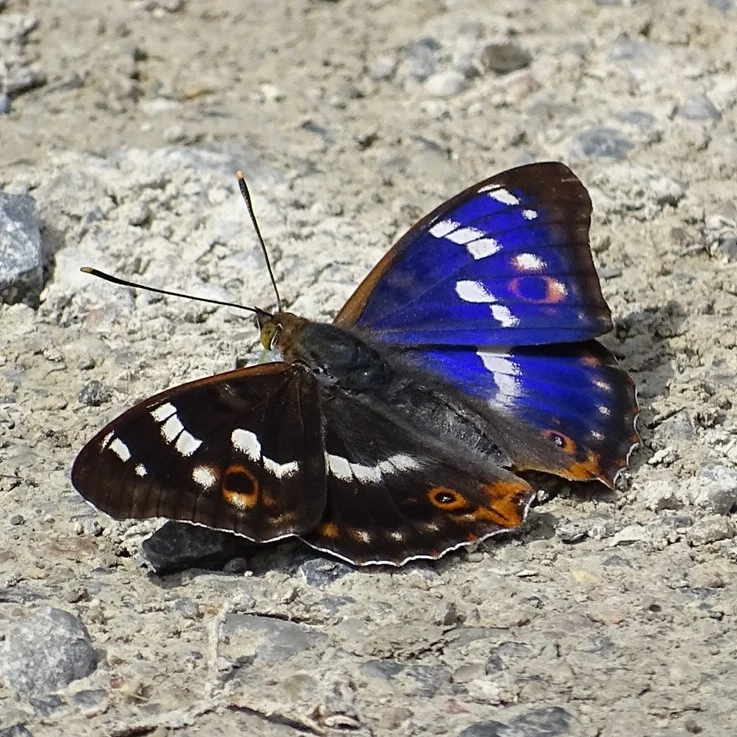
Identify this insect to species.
Apatura ilia
